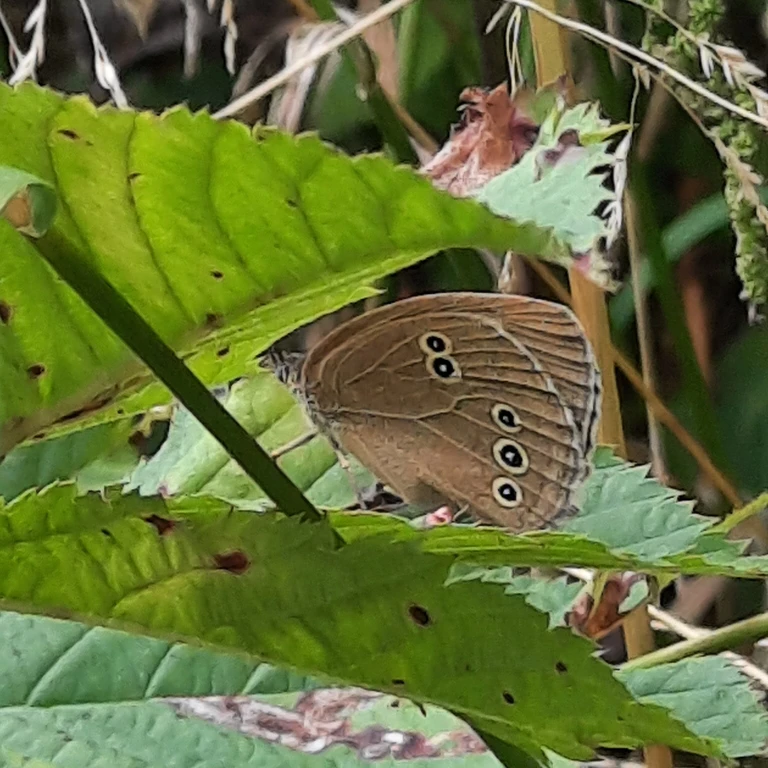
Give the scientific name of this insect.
Aphantopus hyperantus
